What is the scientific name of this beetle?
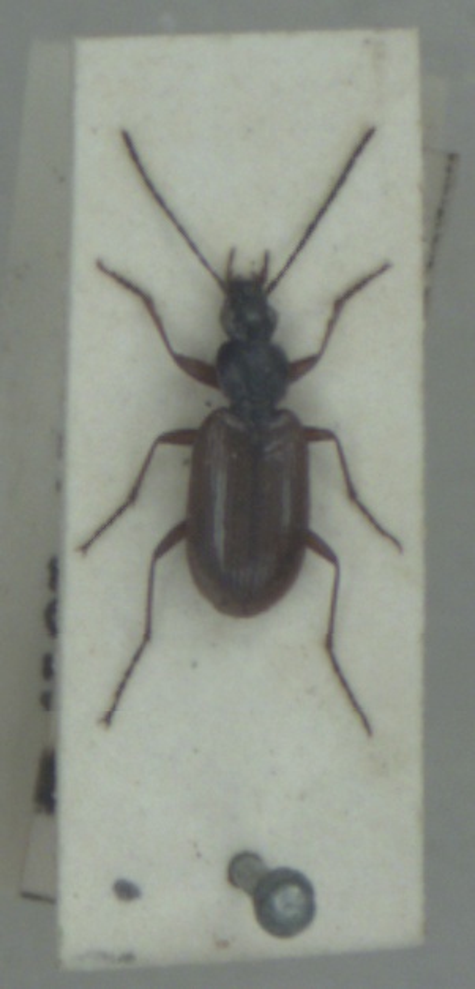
Agonum piceum
